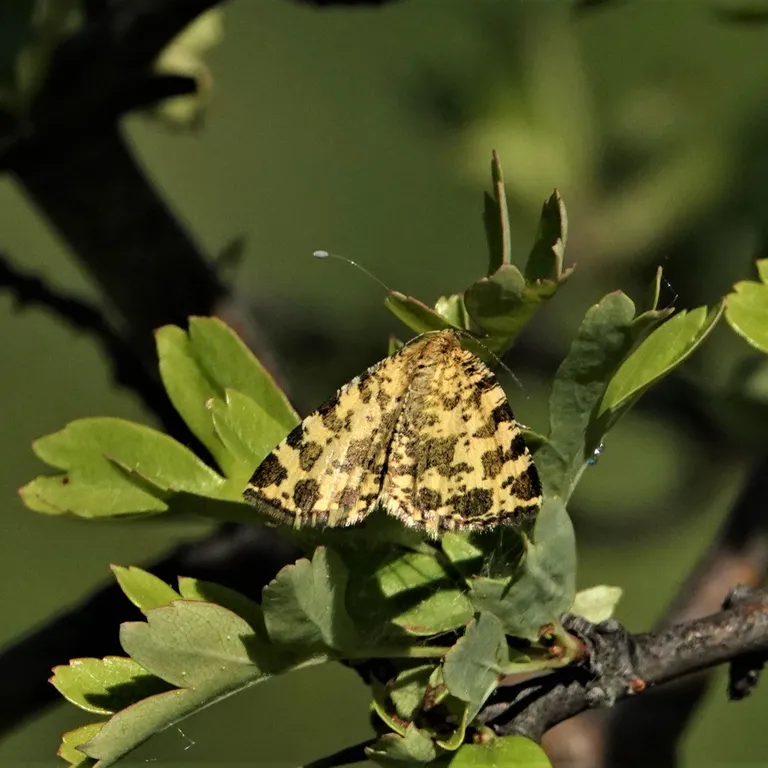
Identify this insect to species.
Pseudopanthera macularia
